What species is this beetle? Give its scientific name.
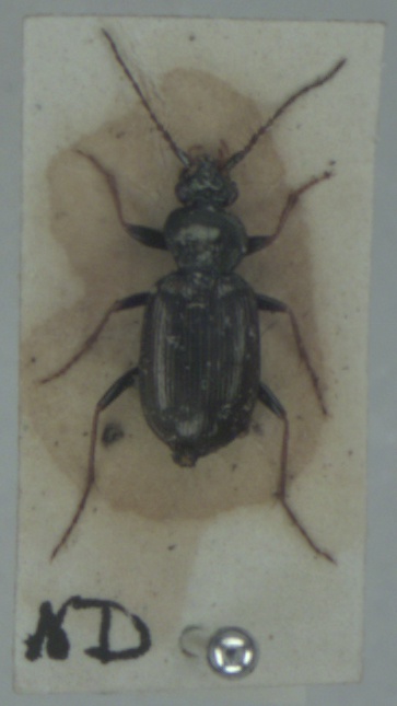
Loricera pilicornis
